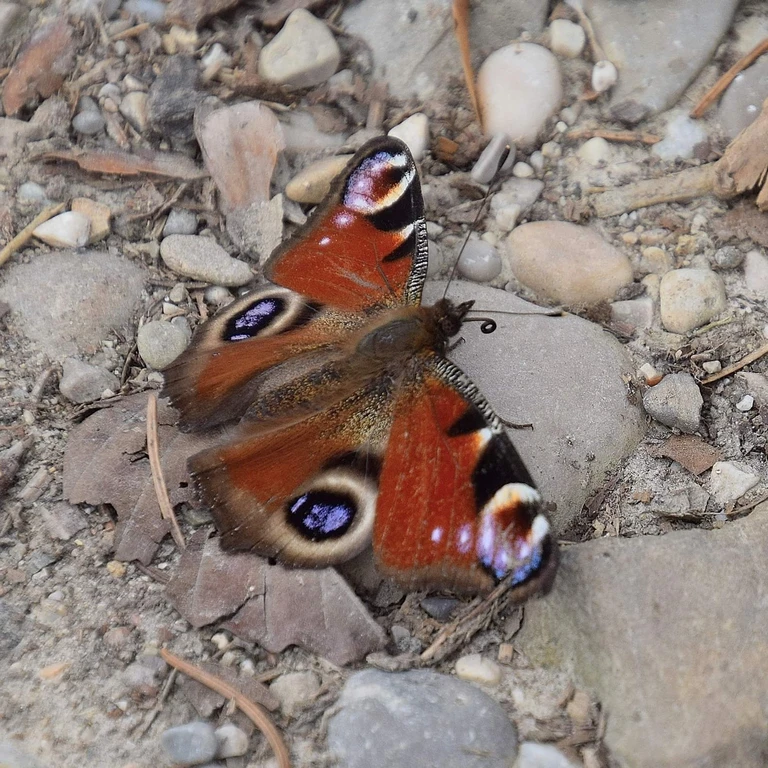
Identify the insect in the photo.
Aglais io
